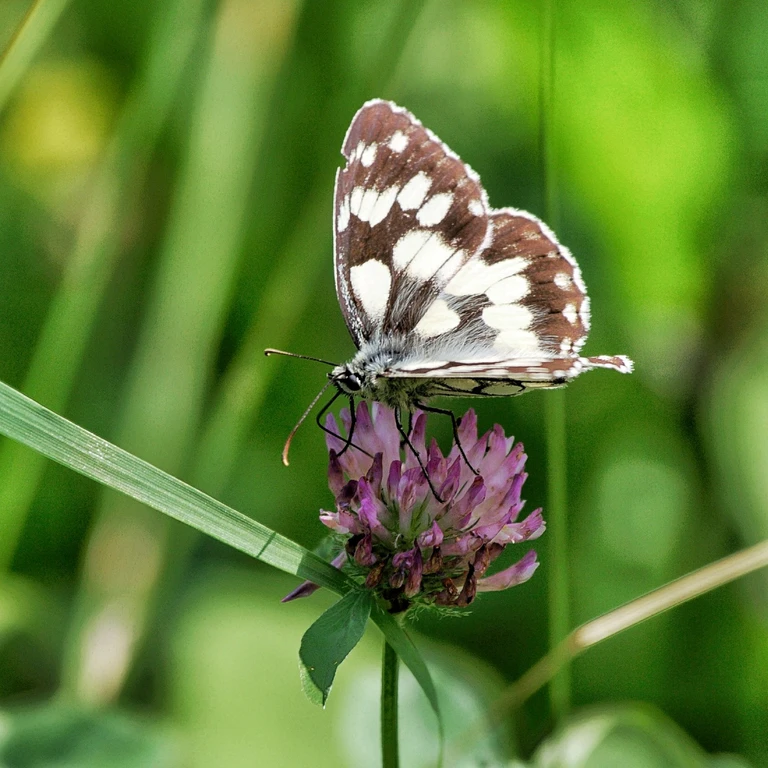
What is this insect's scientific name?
Melanargia galathea
